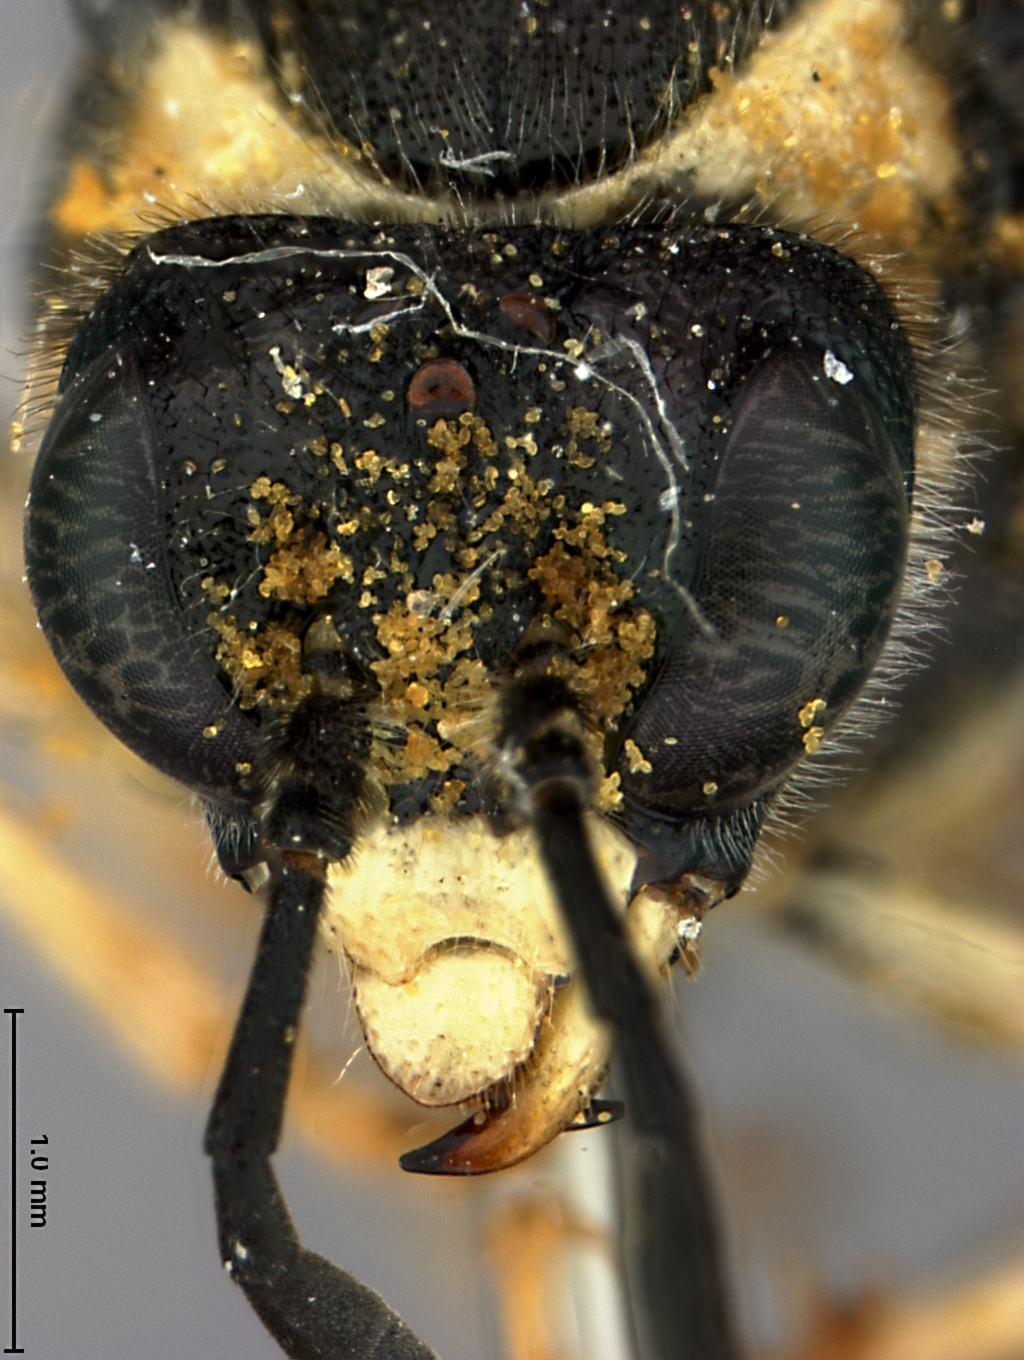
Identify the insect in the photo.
Tenthredo subnigriceps
